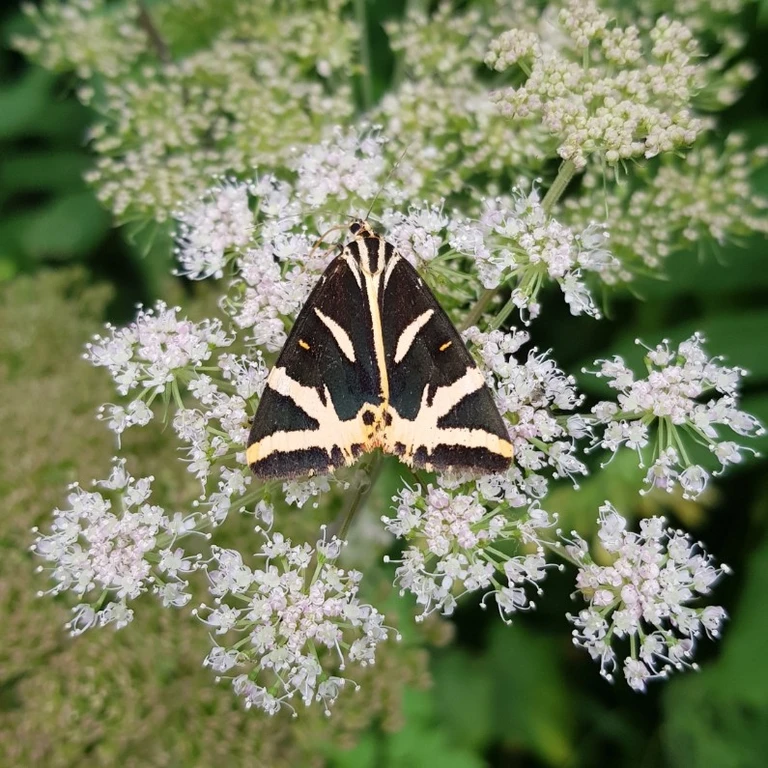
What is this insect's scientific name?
Euplagia quadripunctaria
